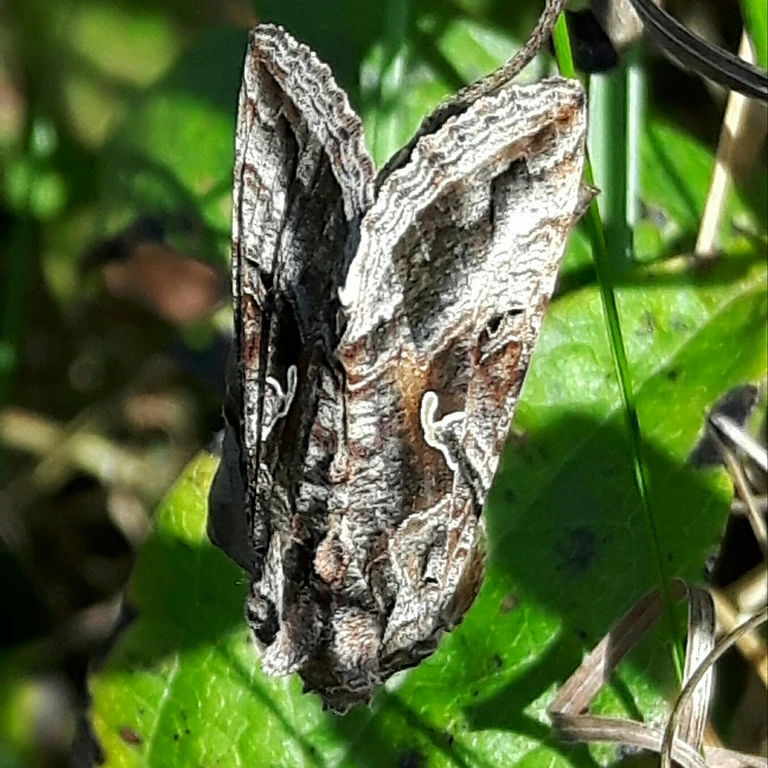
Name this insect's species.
Autographa gamma
